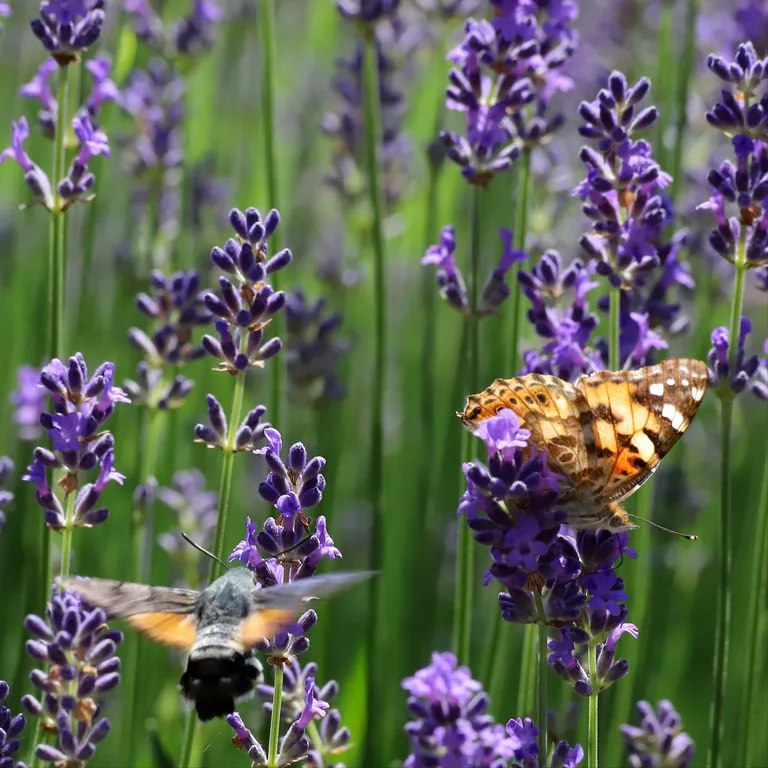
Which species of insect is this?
Macroglossum stellatarum
